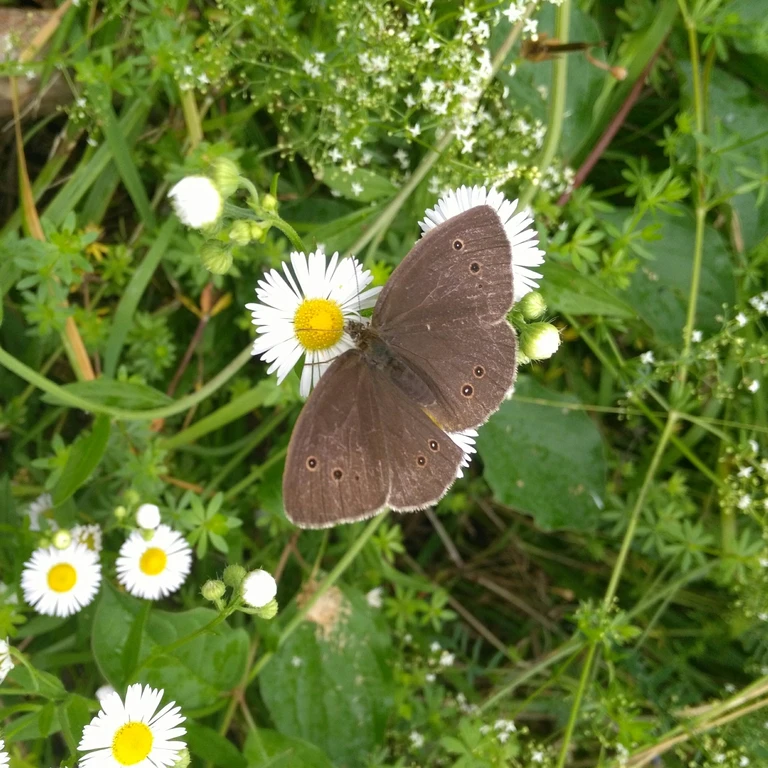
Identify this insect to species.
Aphantopus hyperantus
